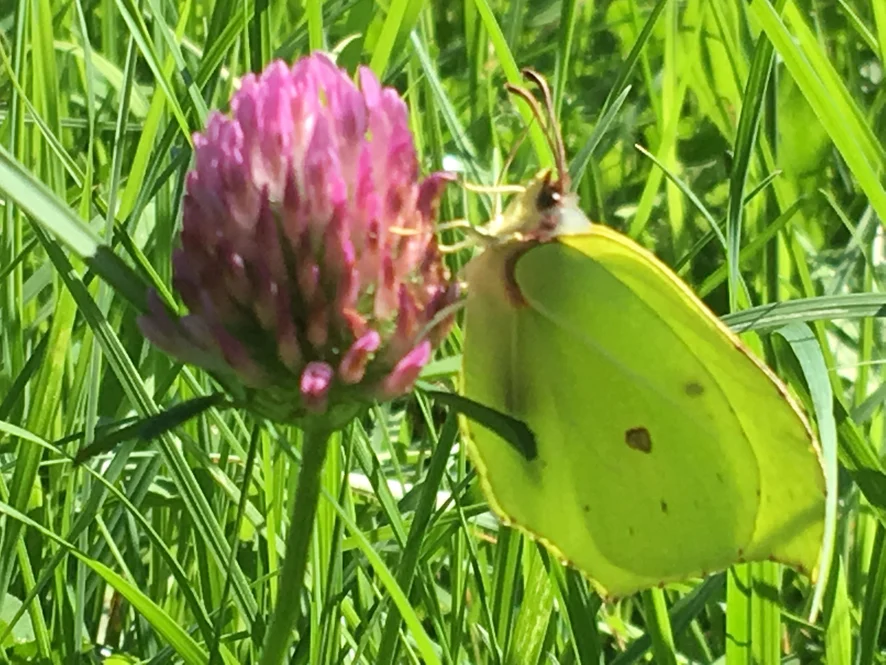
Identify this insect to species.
Gonepteryx rhamni
